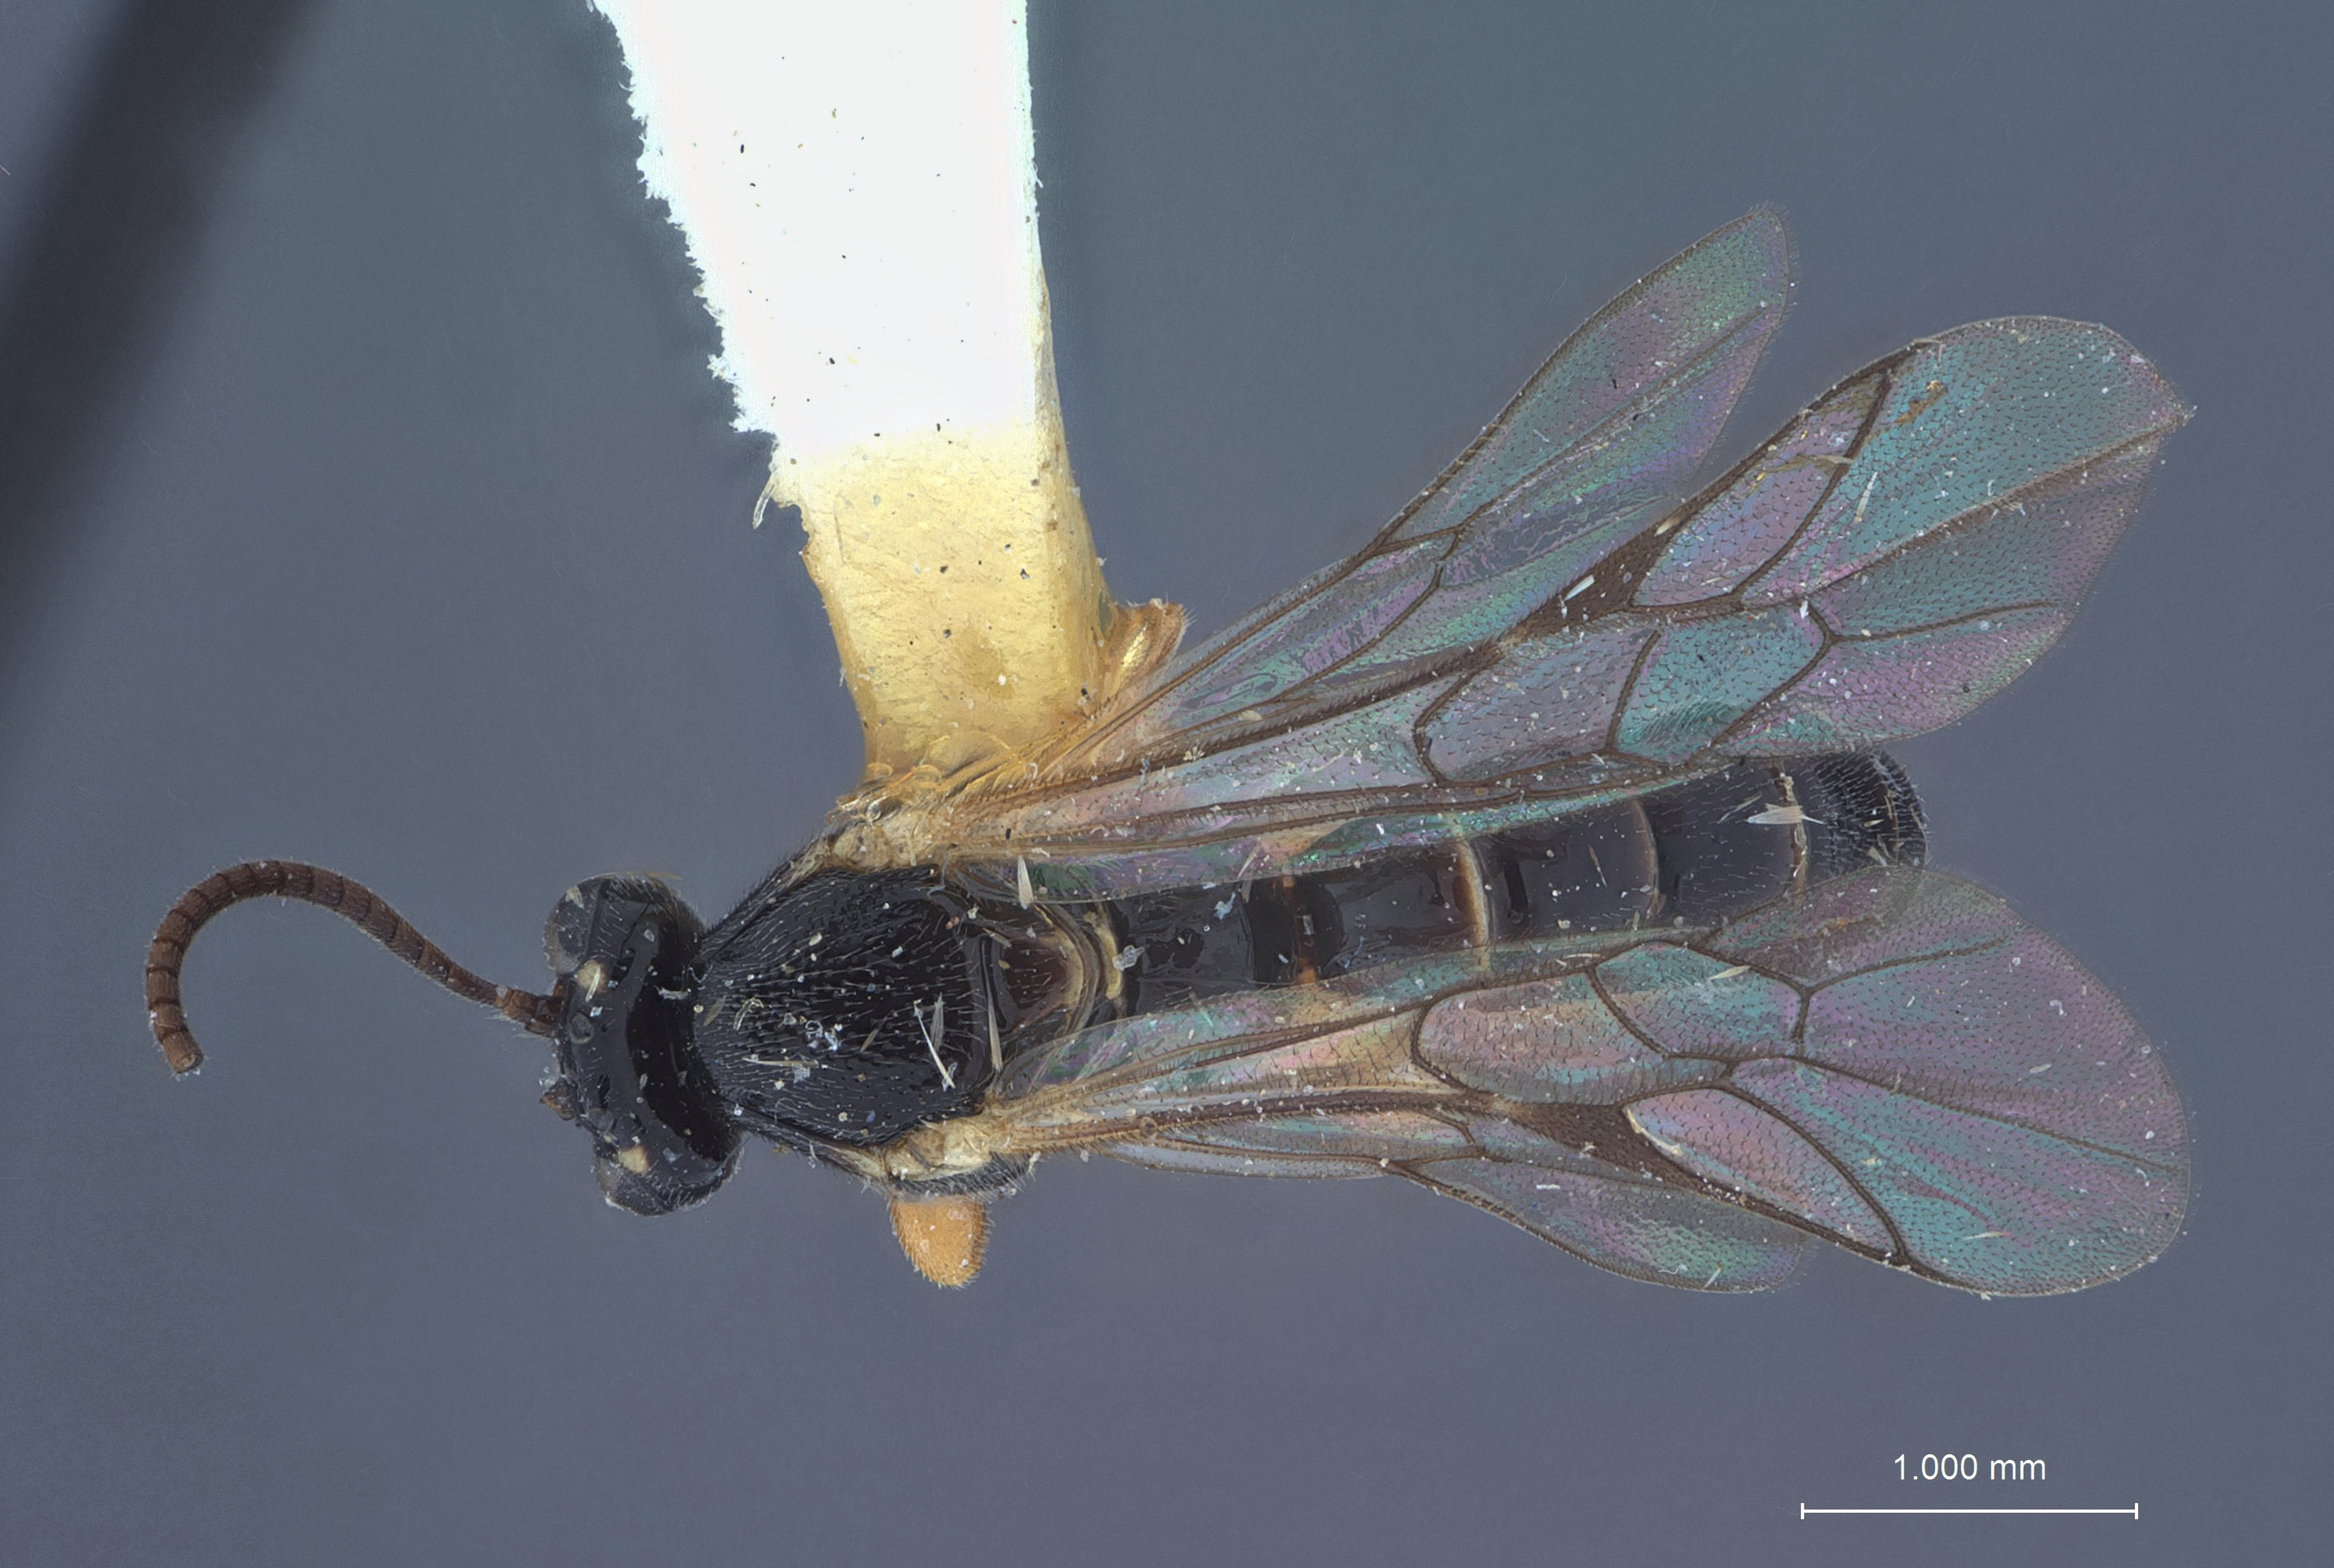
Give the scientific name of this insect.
Exochus silus
